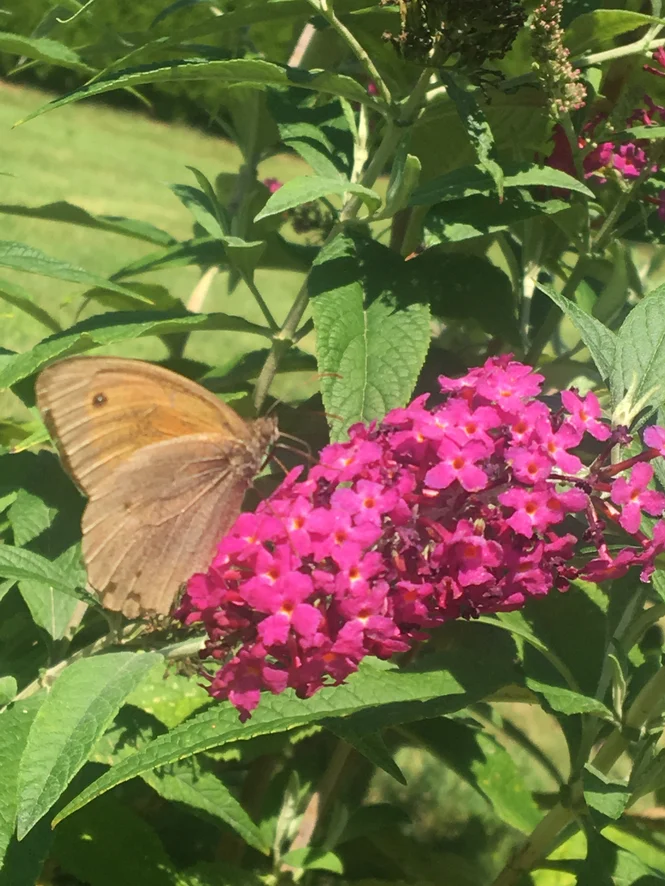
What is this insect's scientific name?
Maniola jurtina
